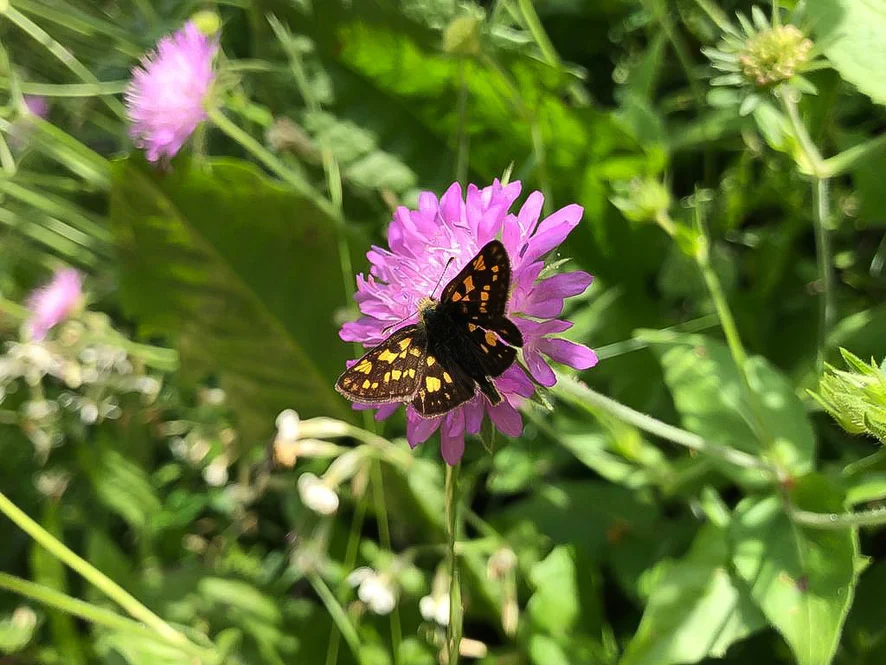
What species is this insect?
Carterocephalus palaemon
